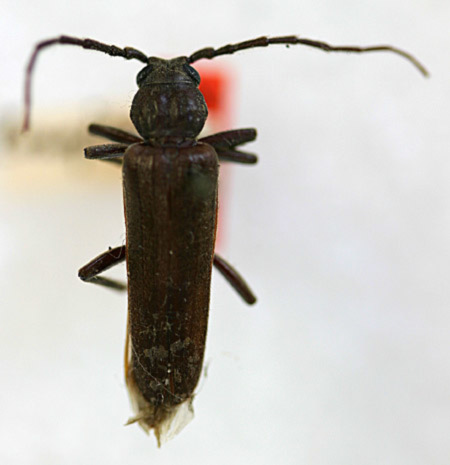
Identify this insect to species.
Arhopalus rusticus (also Nothorhina longicornis)
